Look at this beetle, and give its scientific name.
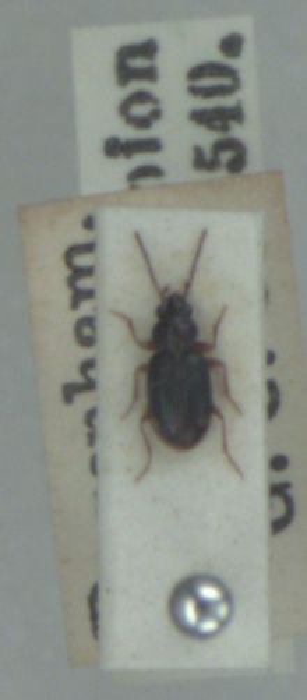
Bembidion assimile
